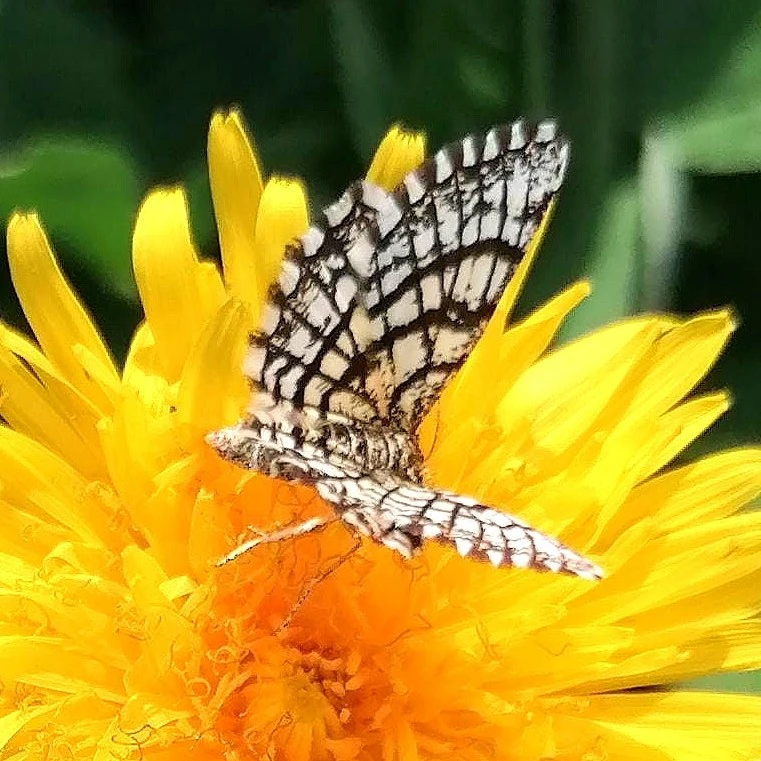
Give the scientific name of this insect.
Chiasmia clathrata
